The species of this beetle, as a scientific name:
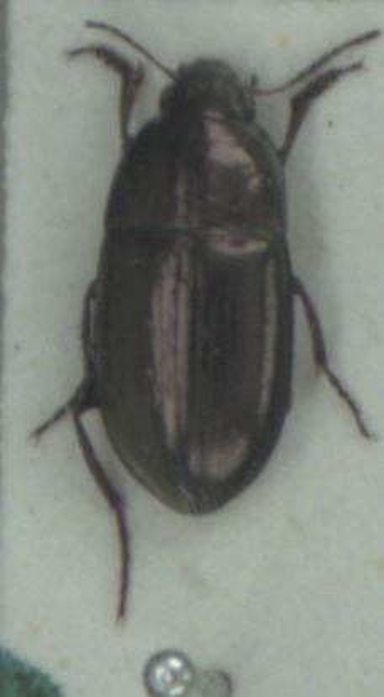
Amara aenea
